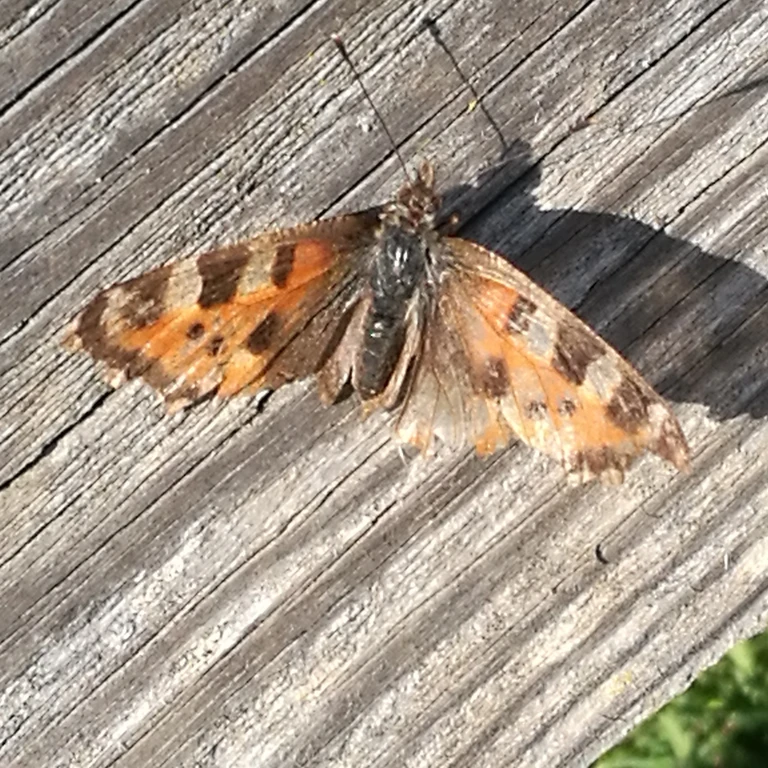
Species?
Aglais urticae
